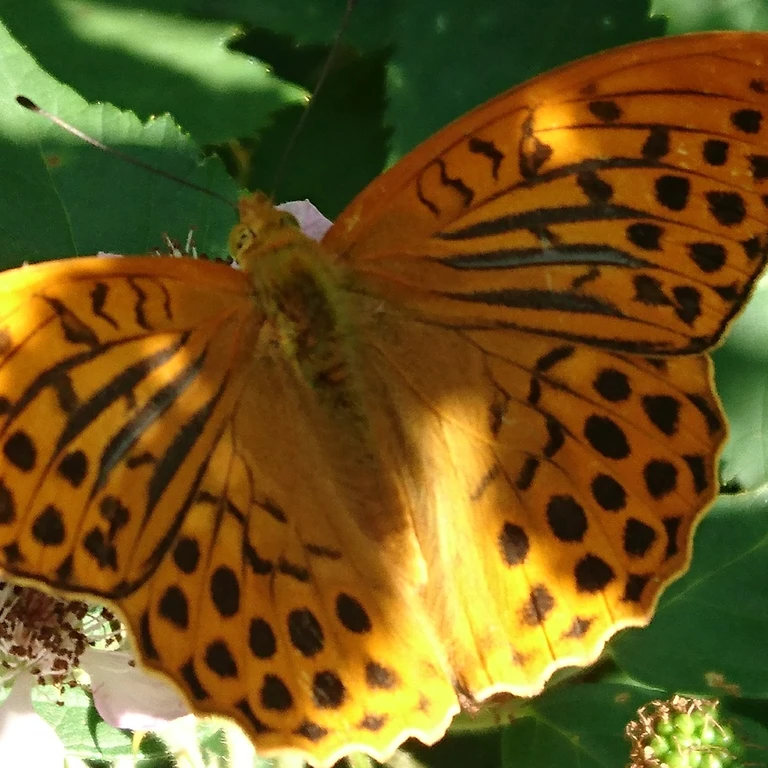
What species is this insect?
Argynnis paphia
